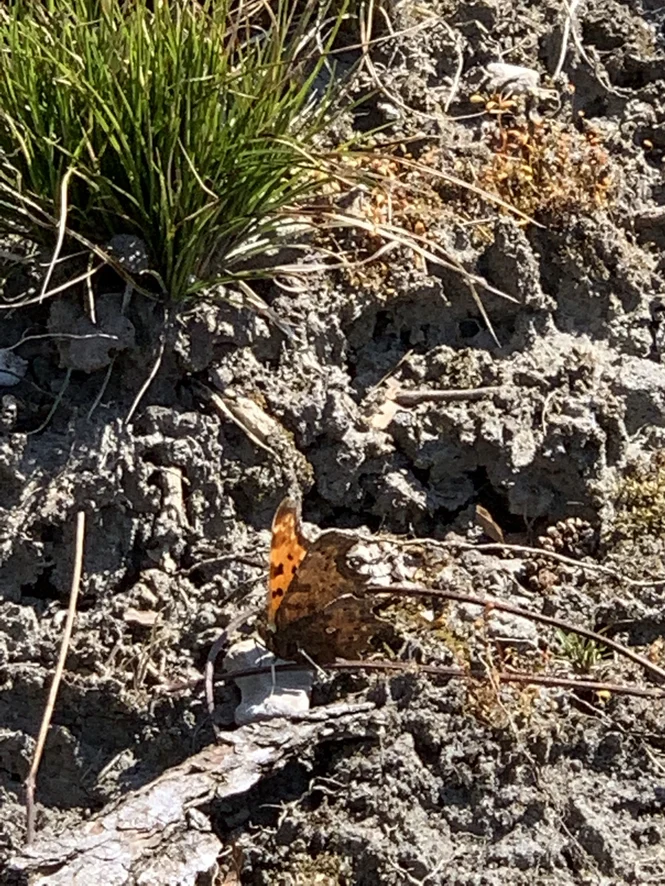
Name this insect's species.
Polygonia c-album
